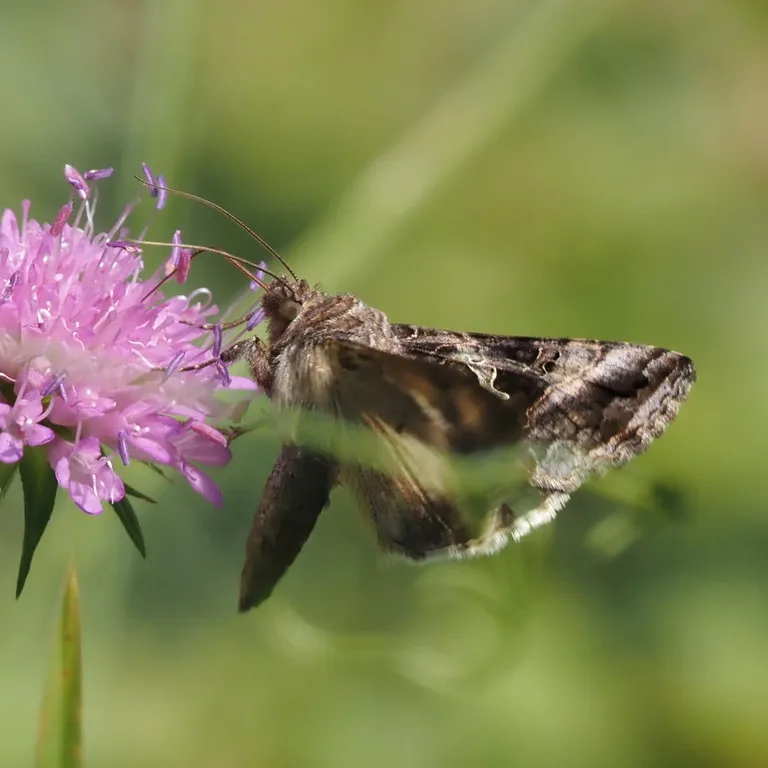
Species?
Autographa gamma
